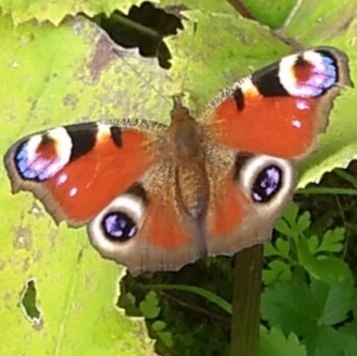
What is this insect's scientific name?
Aglais io
